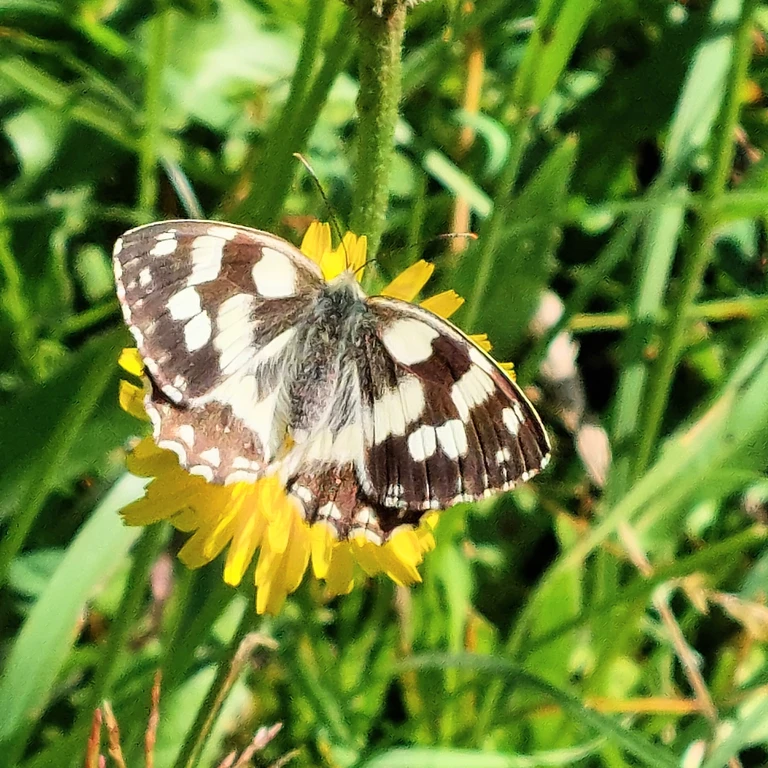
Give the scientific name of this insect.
Melanargia galathea
